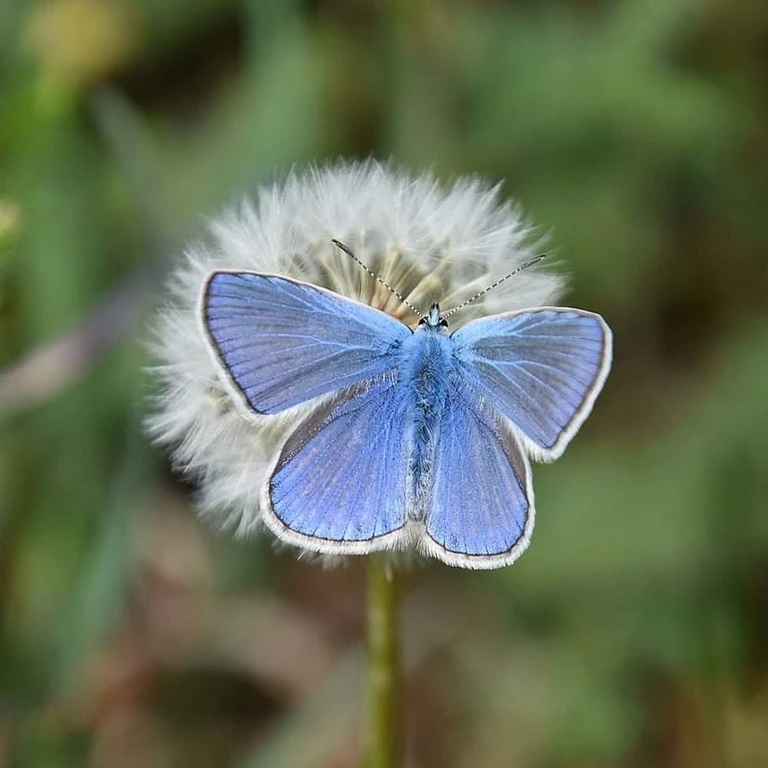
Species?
Polyommatus icarus
